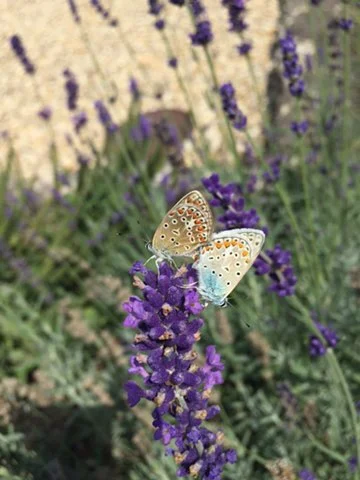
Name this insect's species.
Polyommatus icarus
